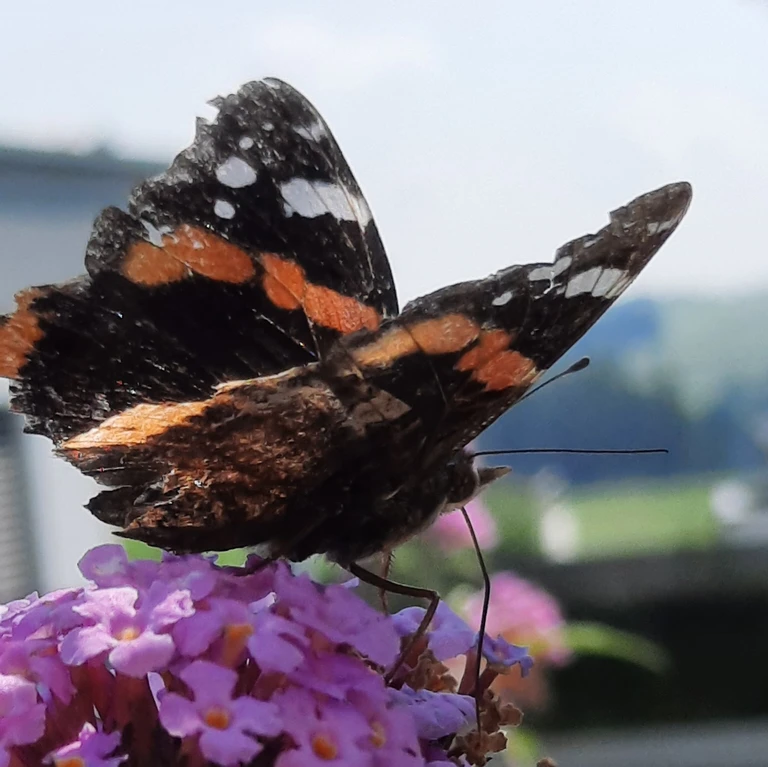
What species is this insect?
Vanessa atalanta
